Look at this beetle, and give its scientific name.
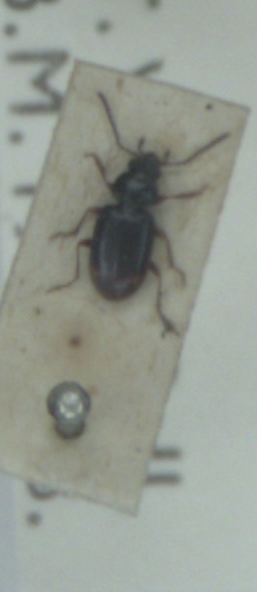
Bembidion guttula
